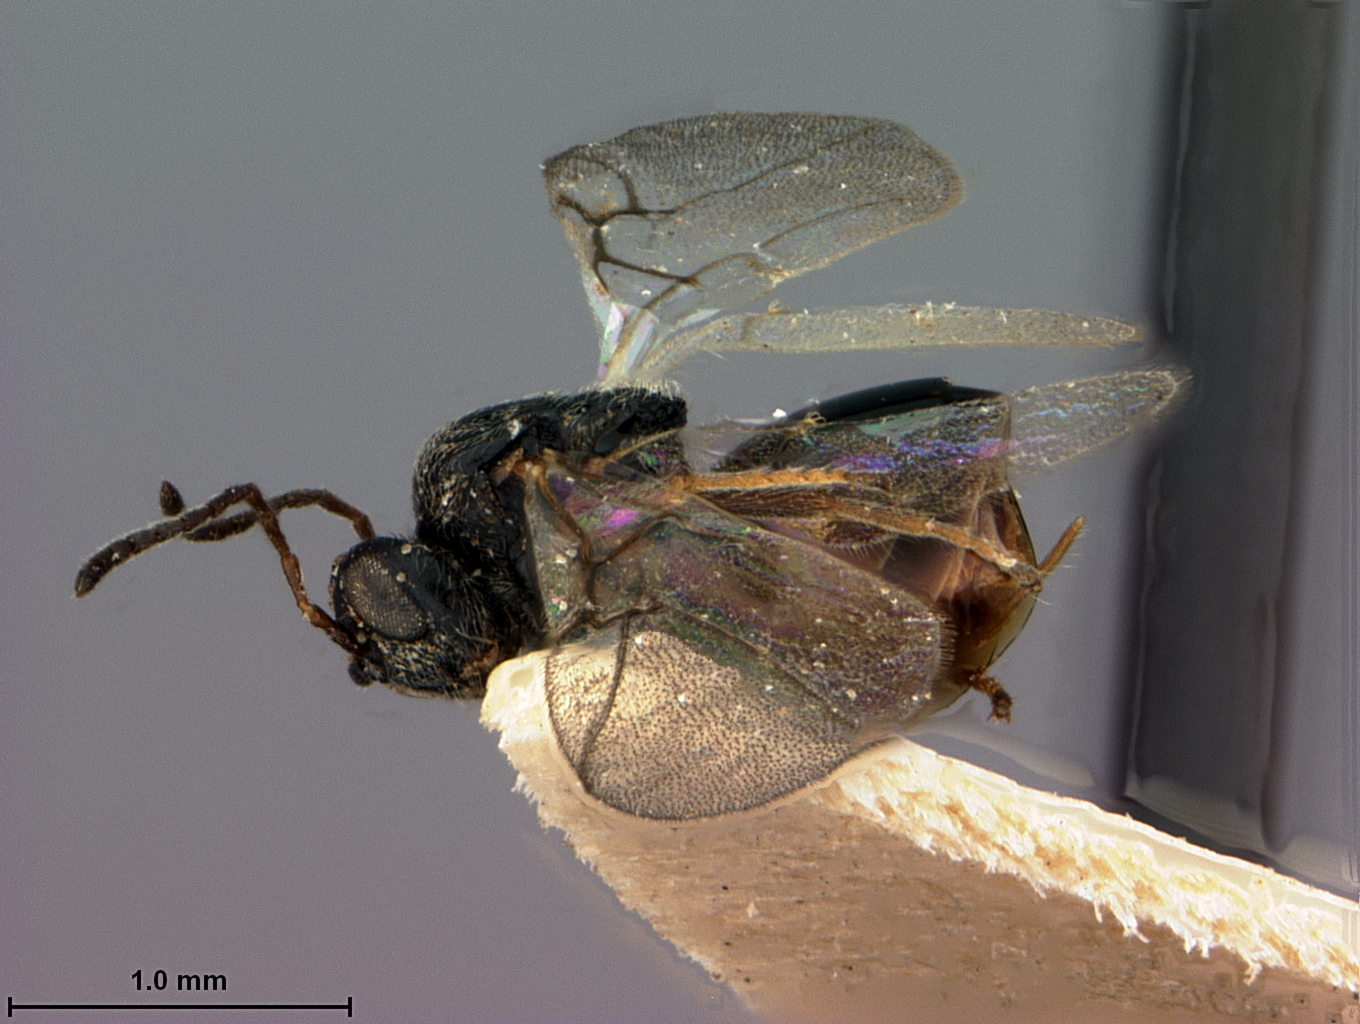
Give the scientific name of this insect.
Andricus coortus
